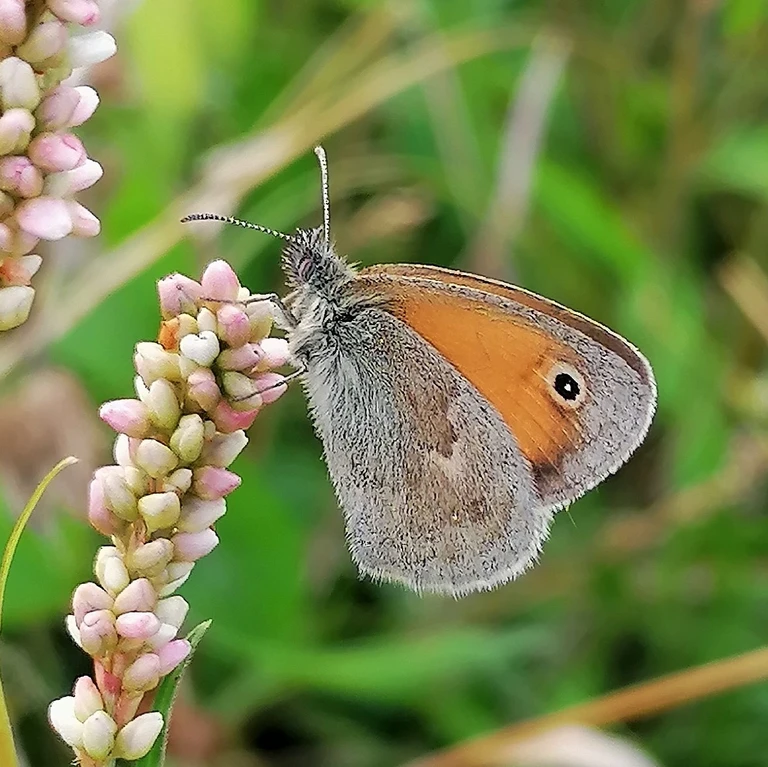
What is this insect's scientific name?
Coenonympha pamphilus
